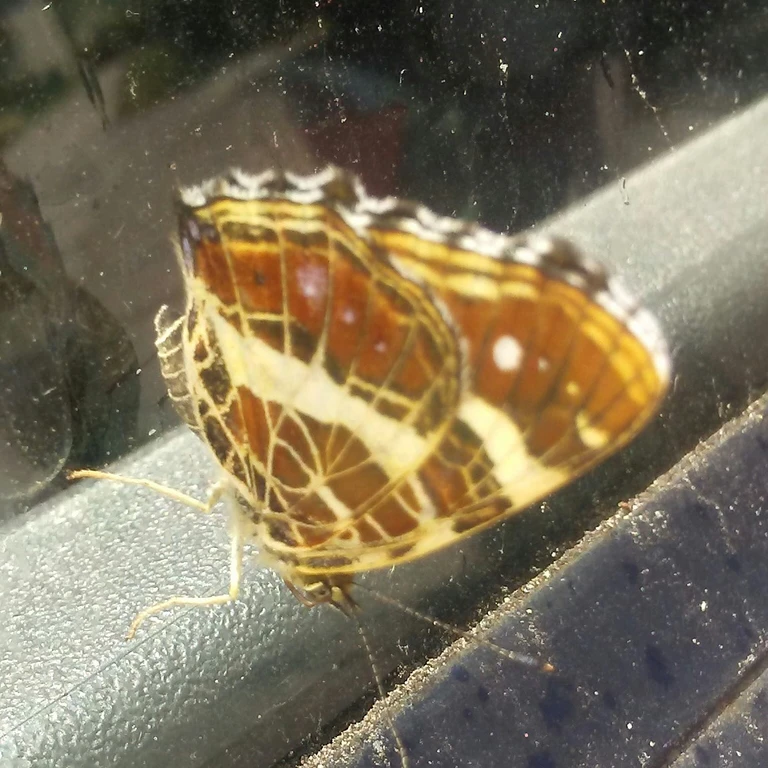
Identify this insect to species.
Araschnia levana
